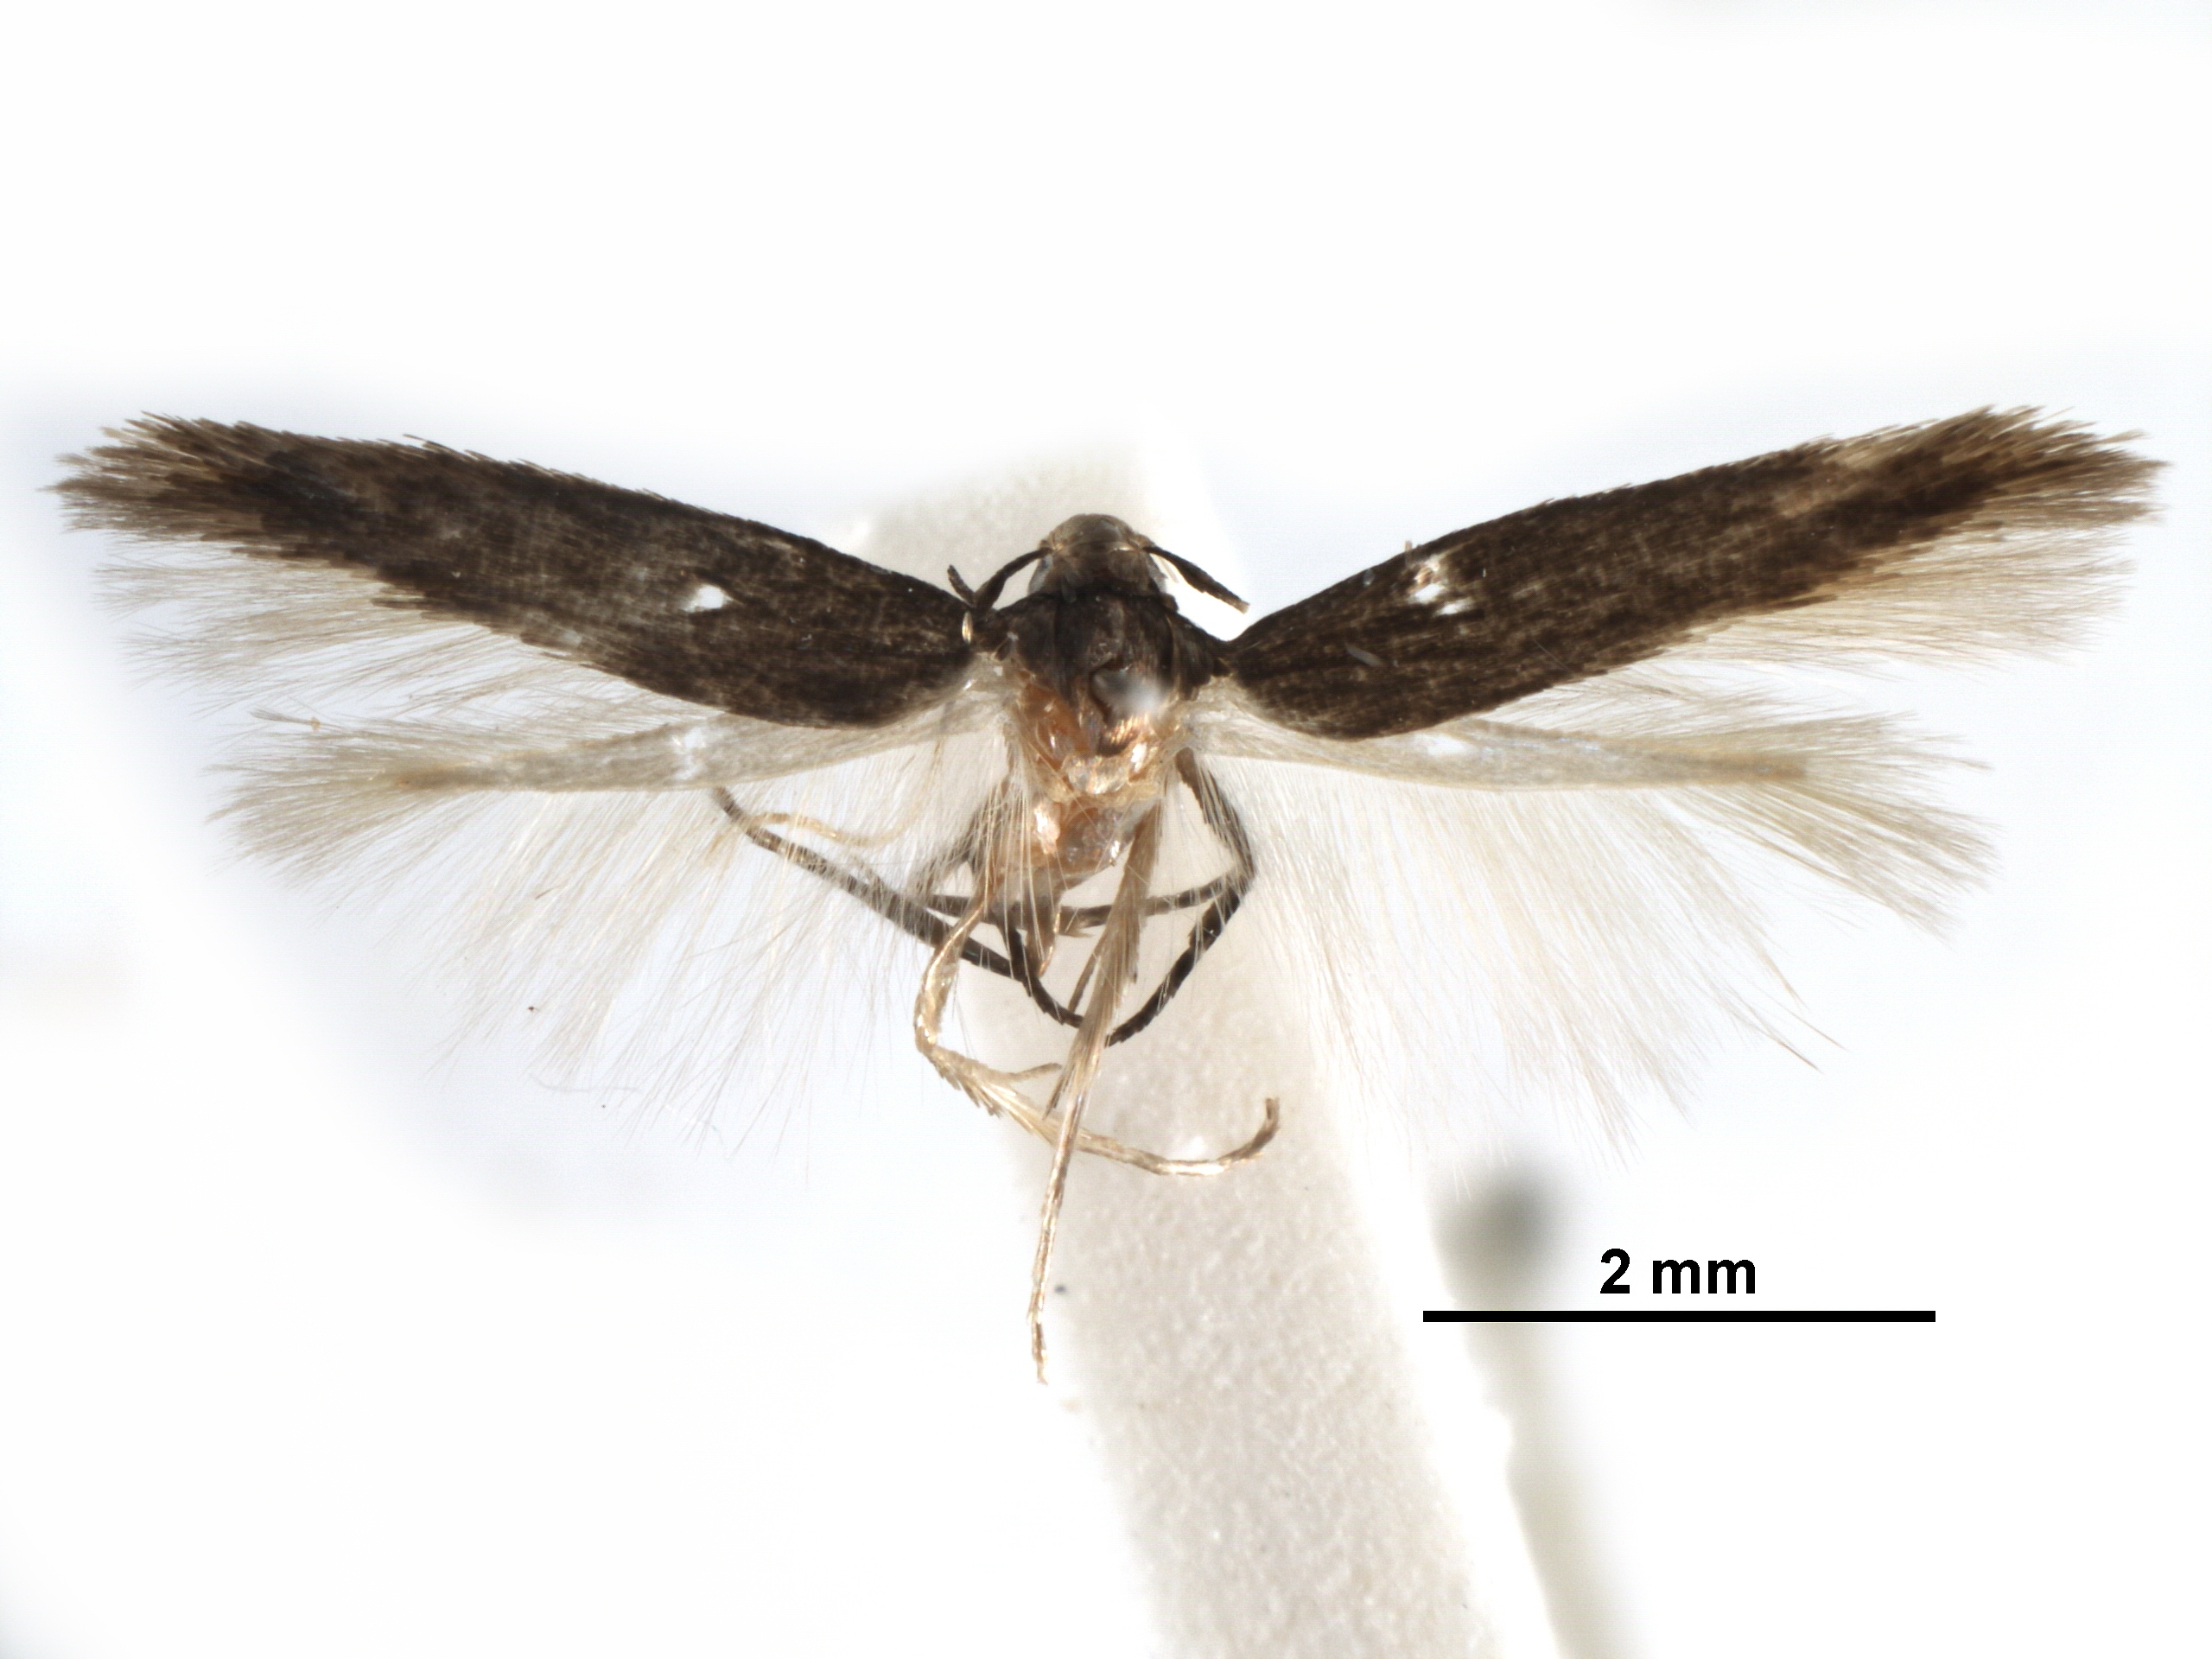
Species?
Periploca dipapha
